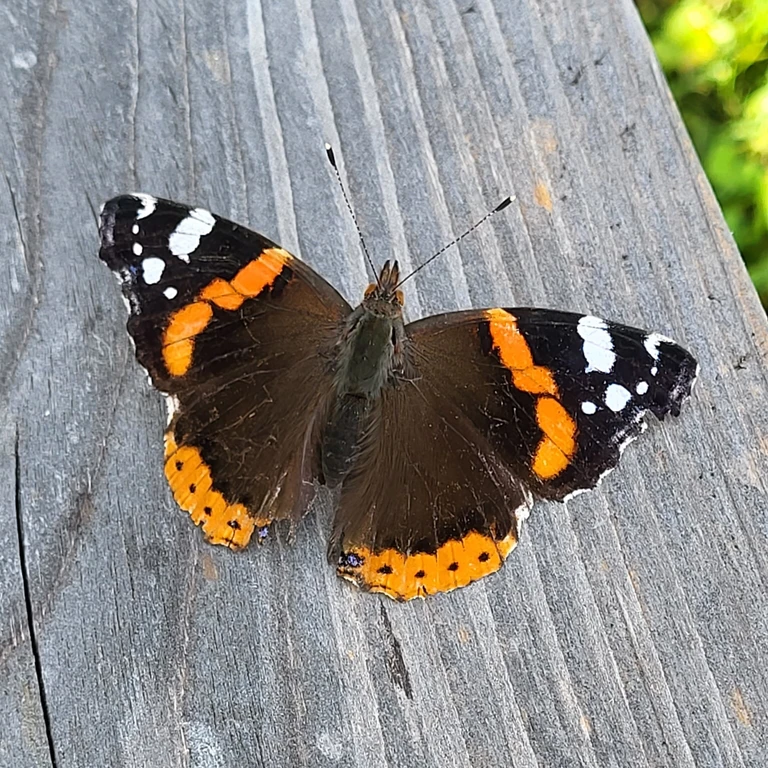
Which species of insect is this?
Vanessa atalanta
